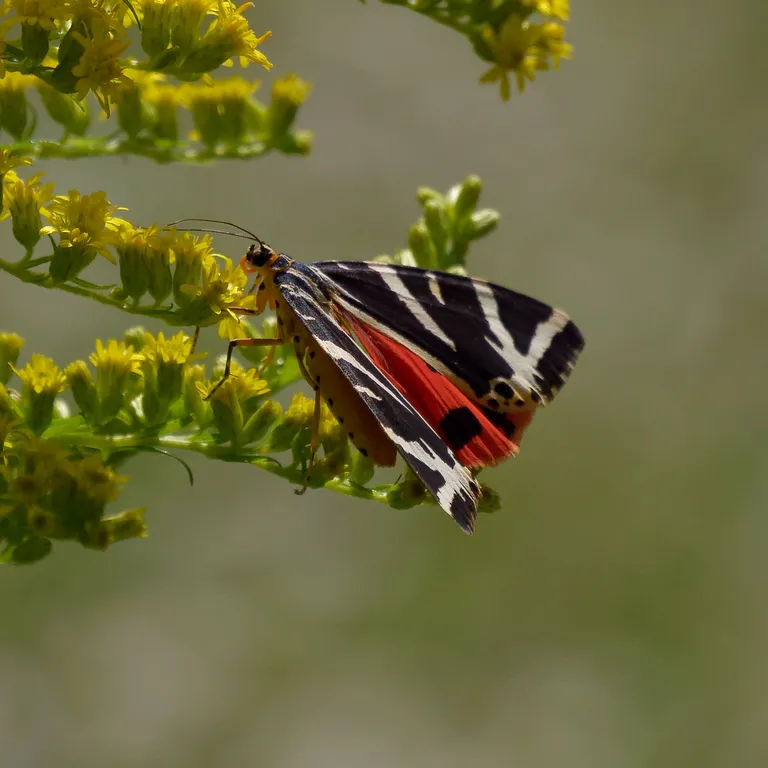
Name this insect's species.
Euplagia quadripunctaria
